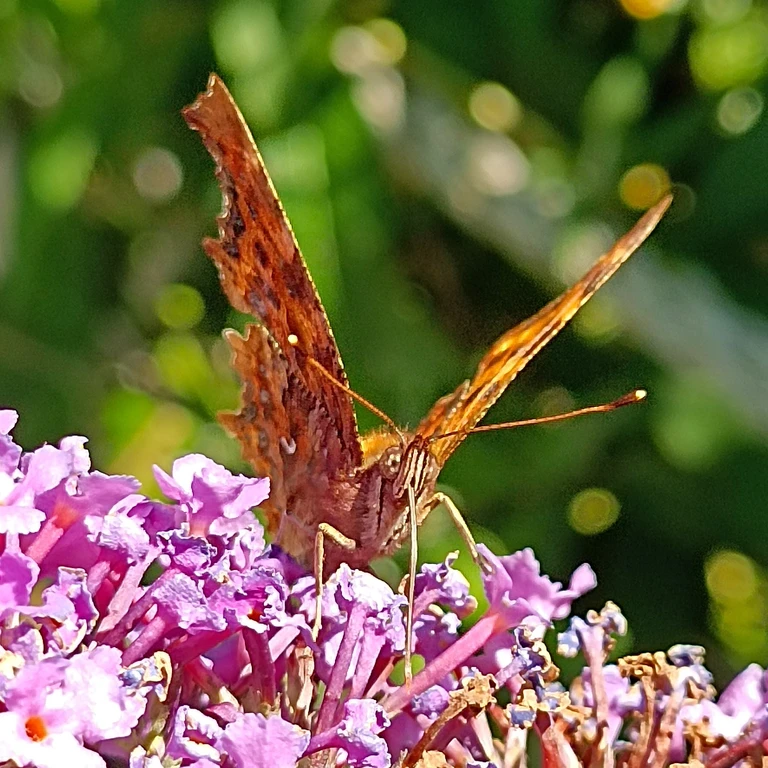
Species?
Polygonia c-album
